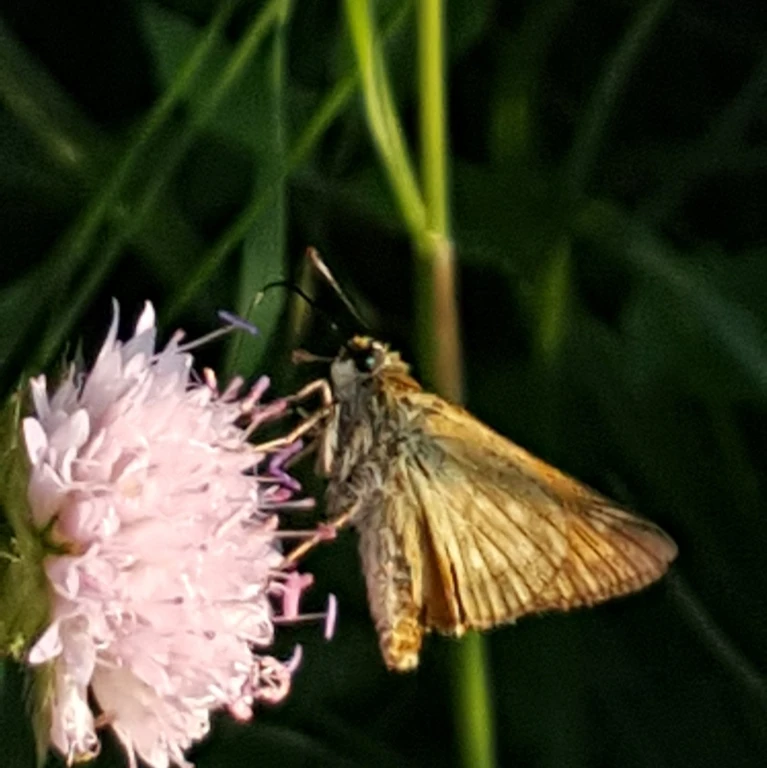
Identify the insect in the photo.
Ochlodes sylvanus (also Ochlodes venata)
